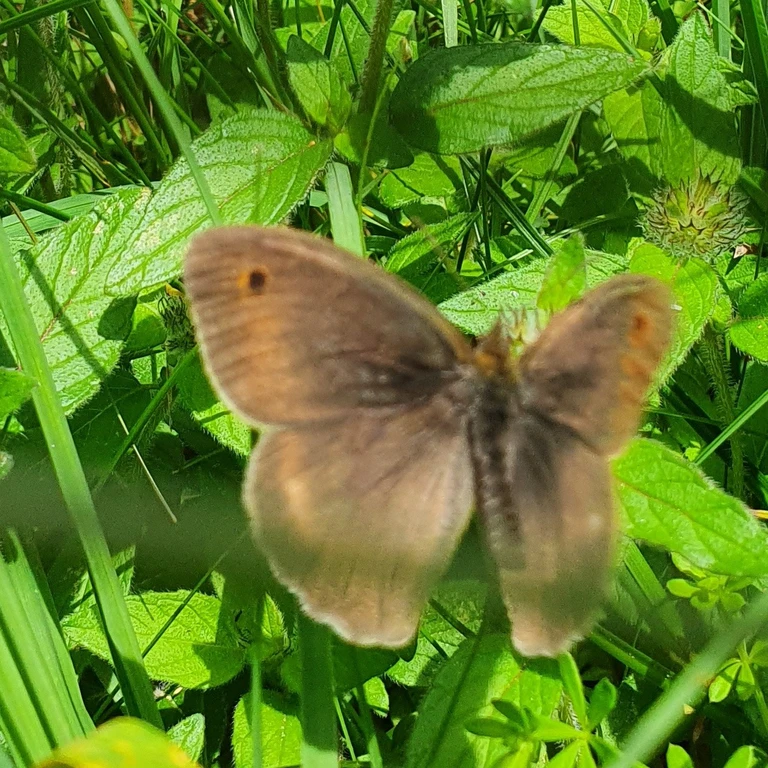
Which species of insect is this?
Maniola jurtina
